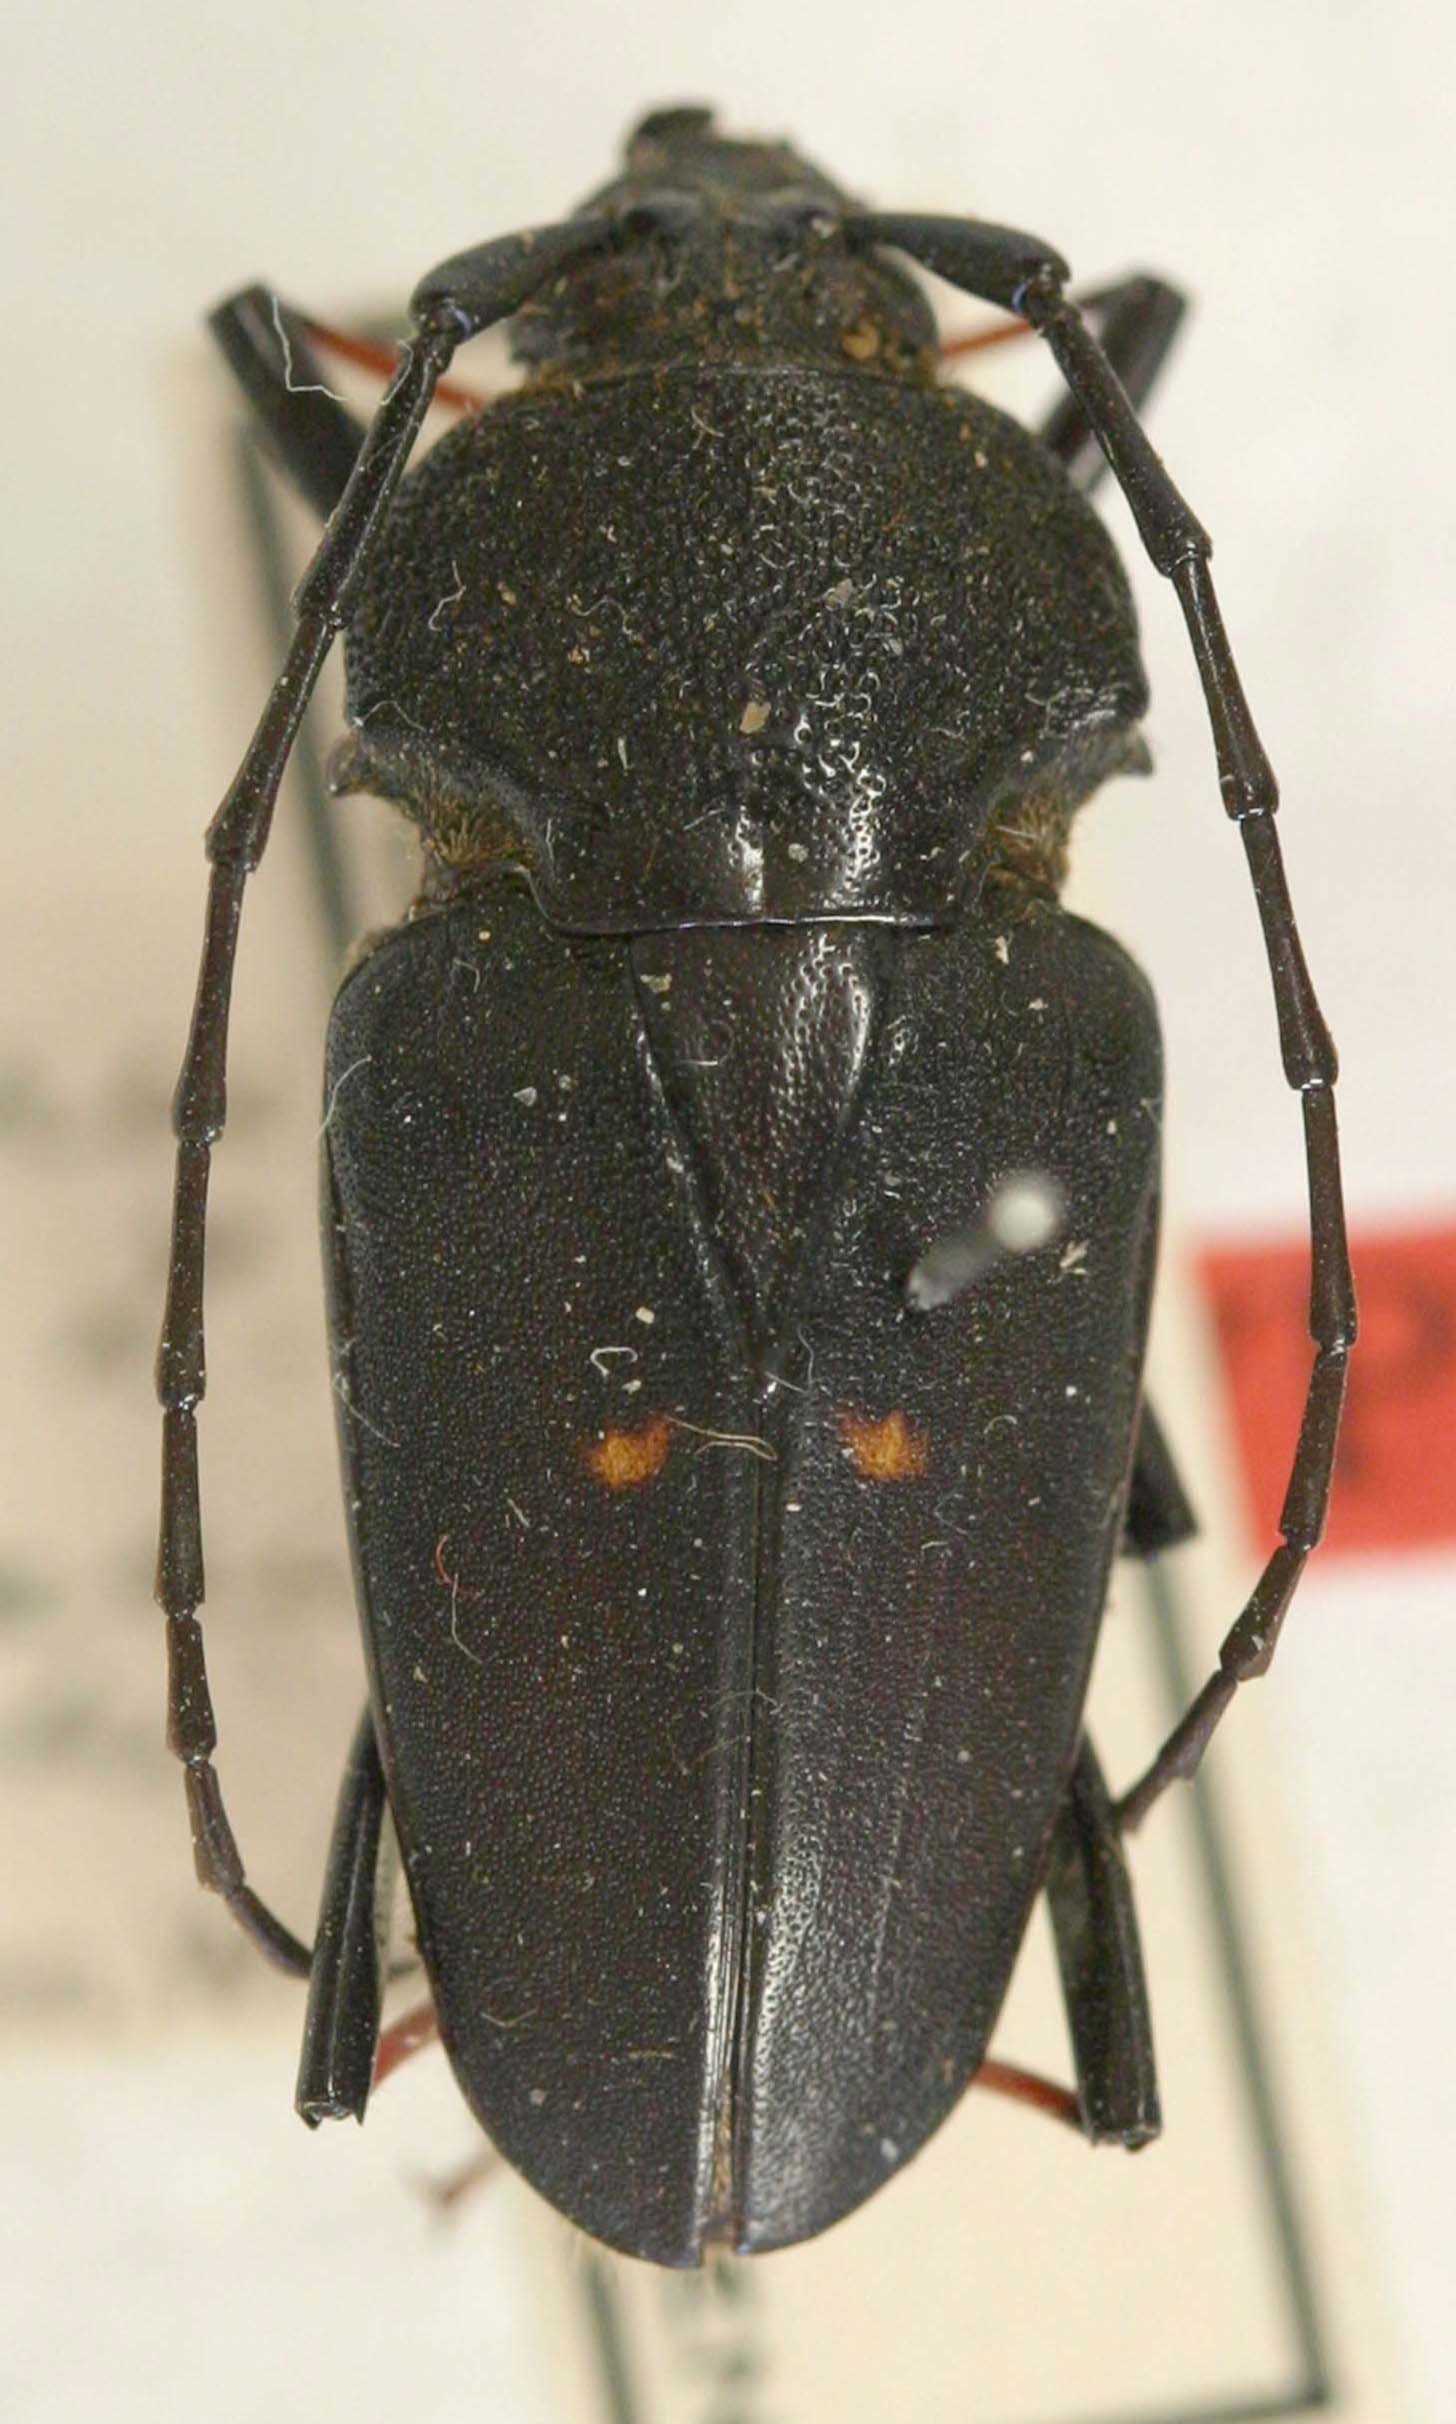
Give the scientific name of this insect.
Megaderus stigma
